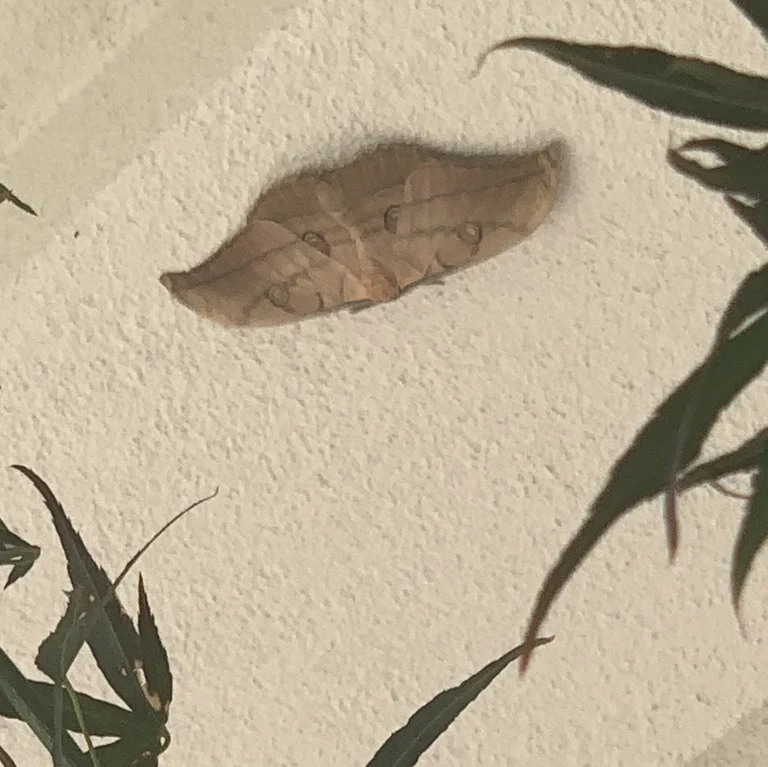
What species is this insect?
Antheraea yamamai
